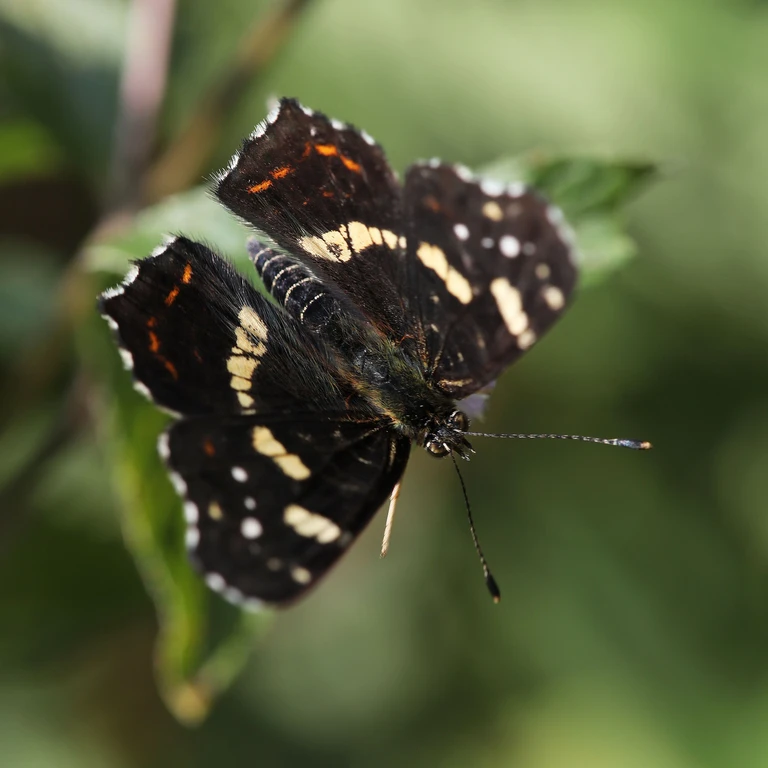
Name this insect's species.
Araschnia levana
